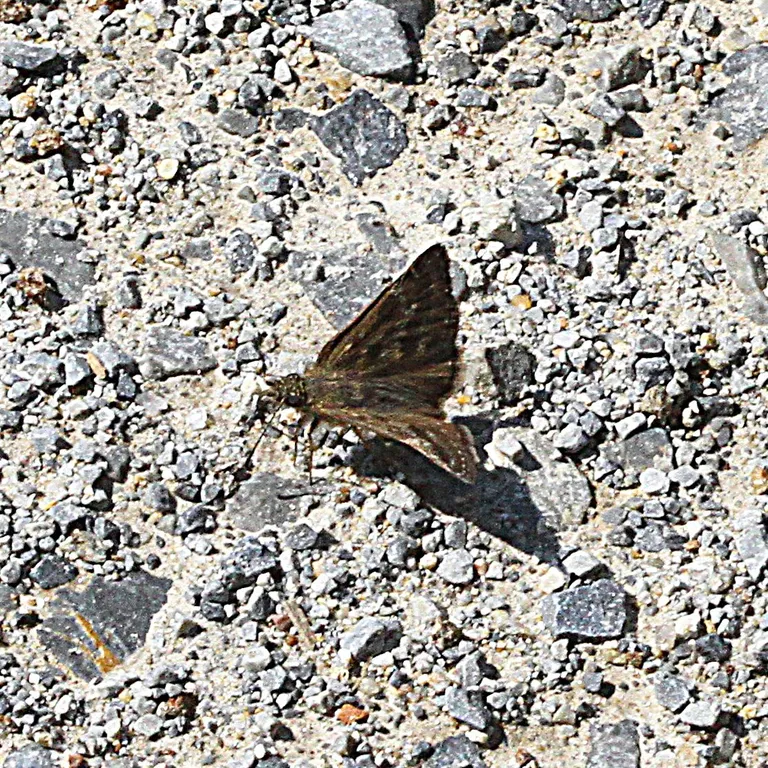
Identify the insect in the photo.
Erynnis tages
